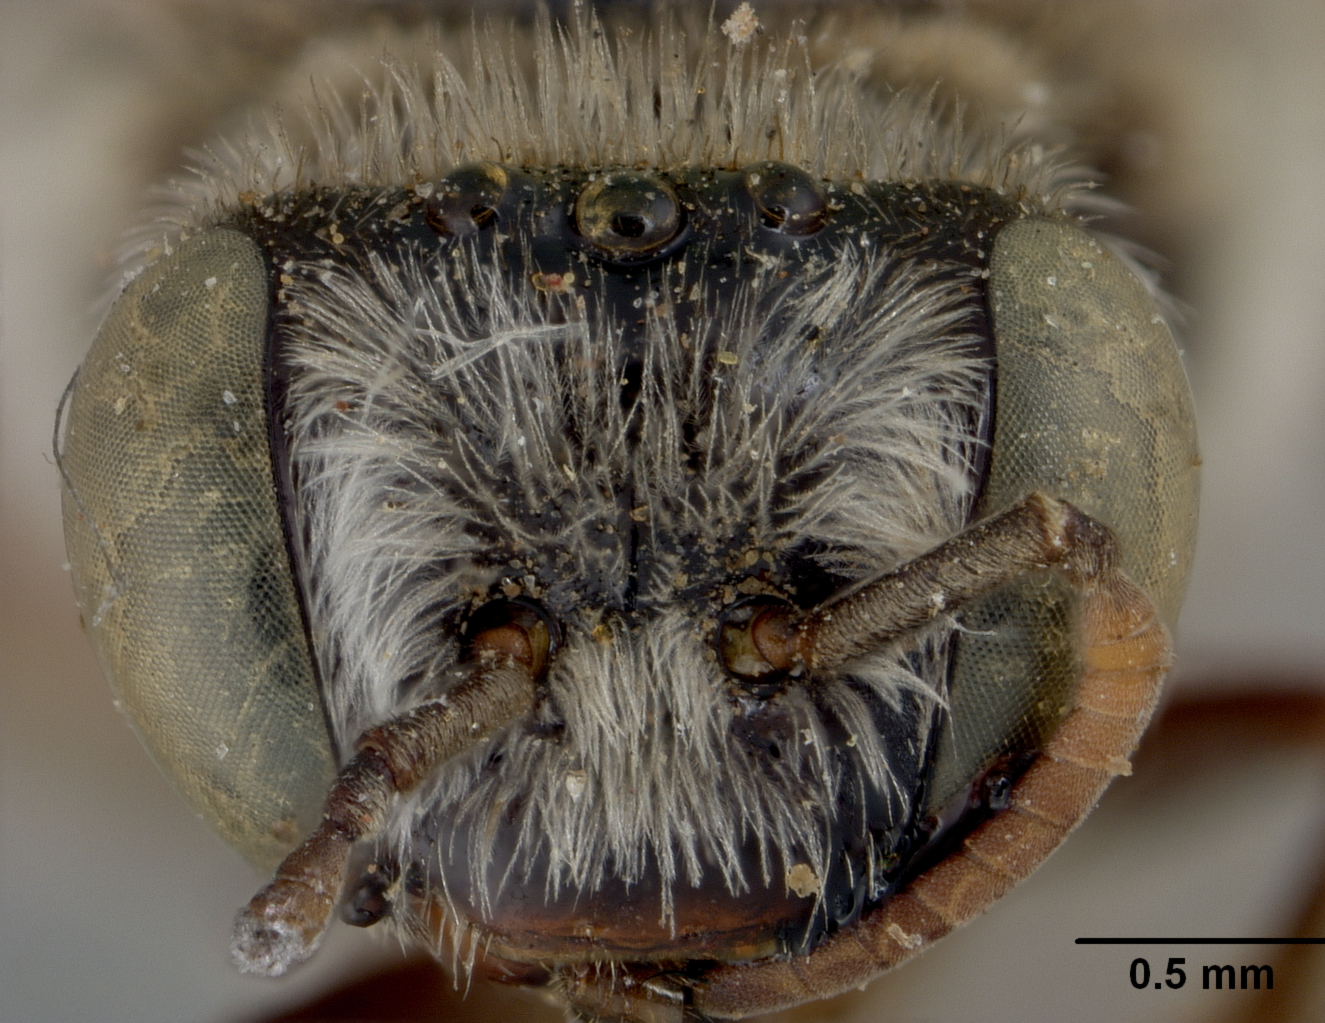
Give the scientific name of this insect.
Diadasiella coquilletti
